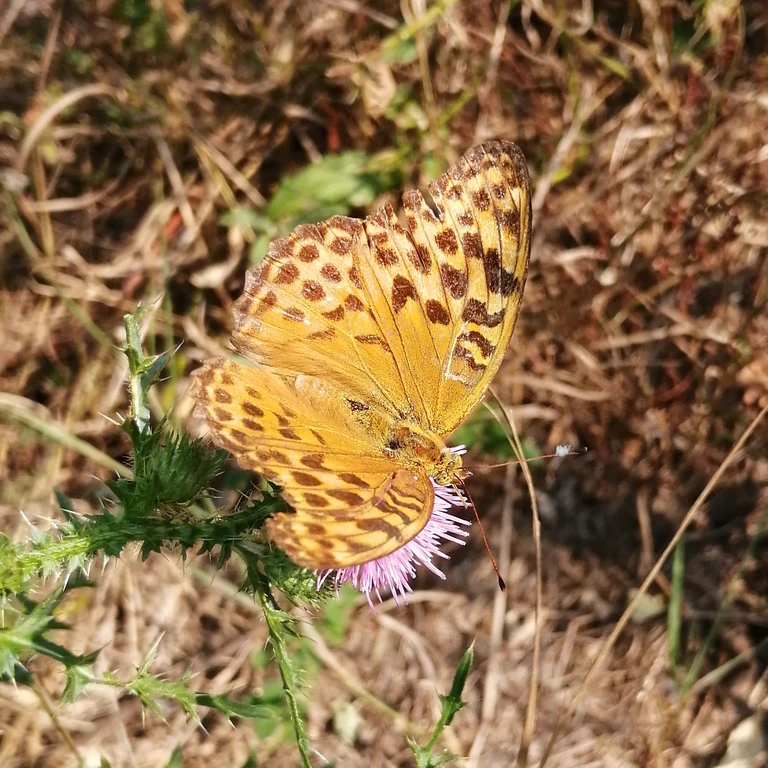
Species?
Argynnis paphia
